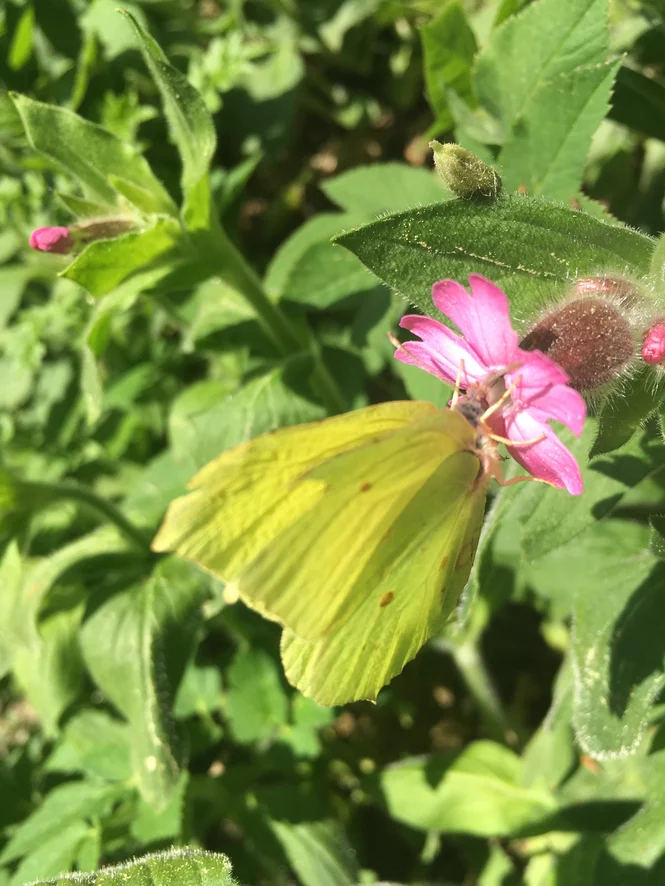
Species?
Gonepteryx rhamni
